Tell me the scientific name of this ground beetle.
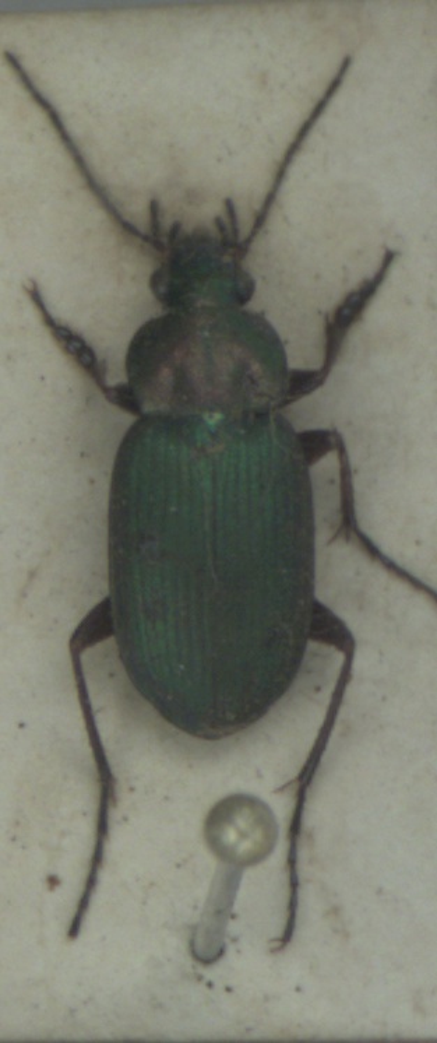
Chlaenius nigricornis
